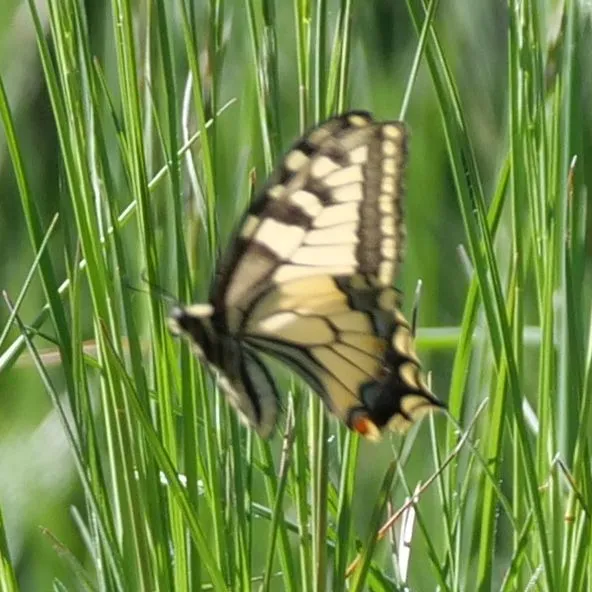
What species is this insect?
Papilio machaon
